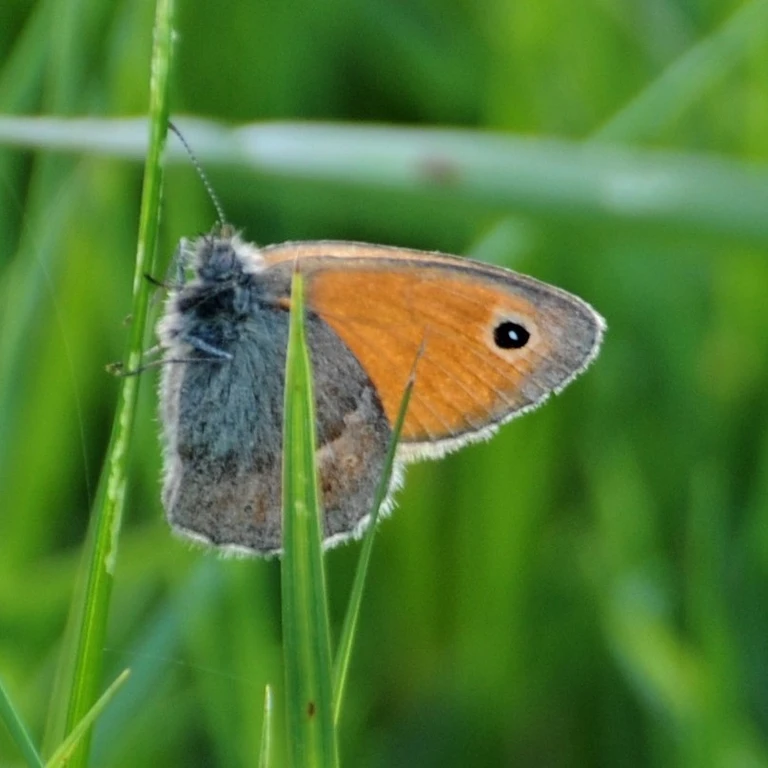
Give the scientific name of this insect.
Coenonympha pamphilus
